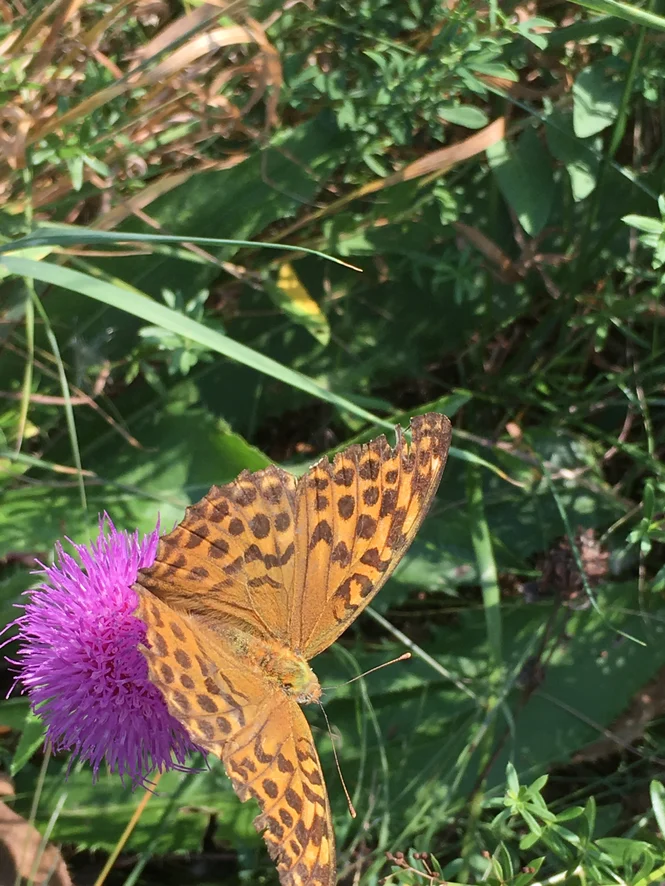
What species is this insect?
Argynnis paphia
